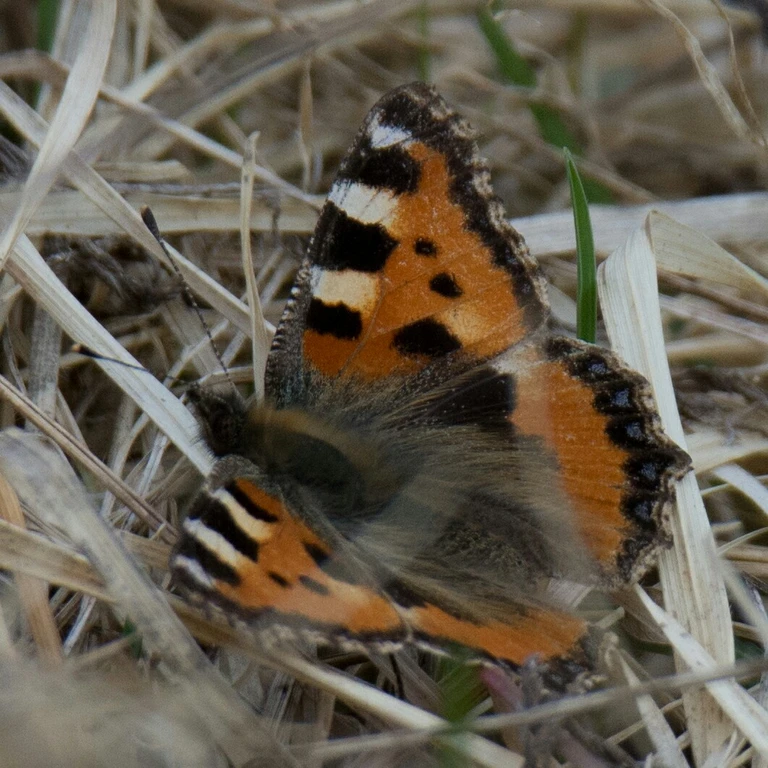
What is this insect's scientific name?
Aglais urticae
